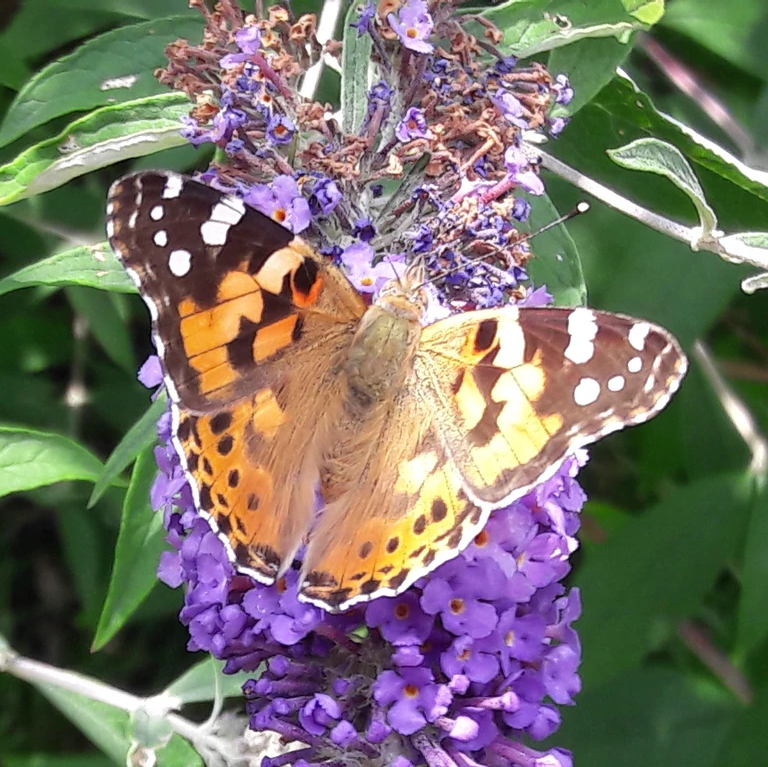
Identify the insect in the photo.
Vanessa cardui
